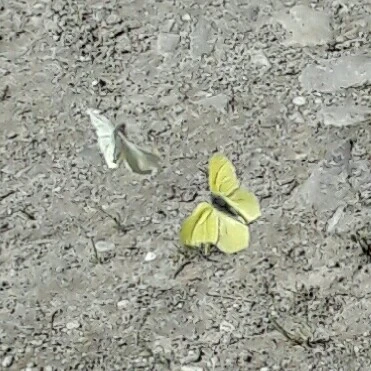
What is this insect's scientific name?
Gonepteryx rhamni
